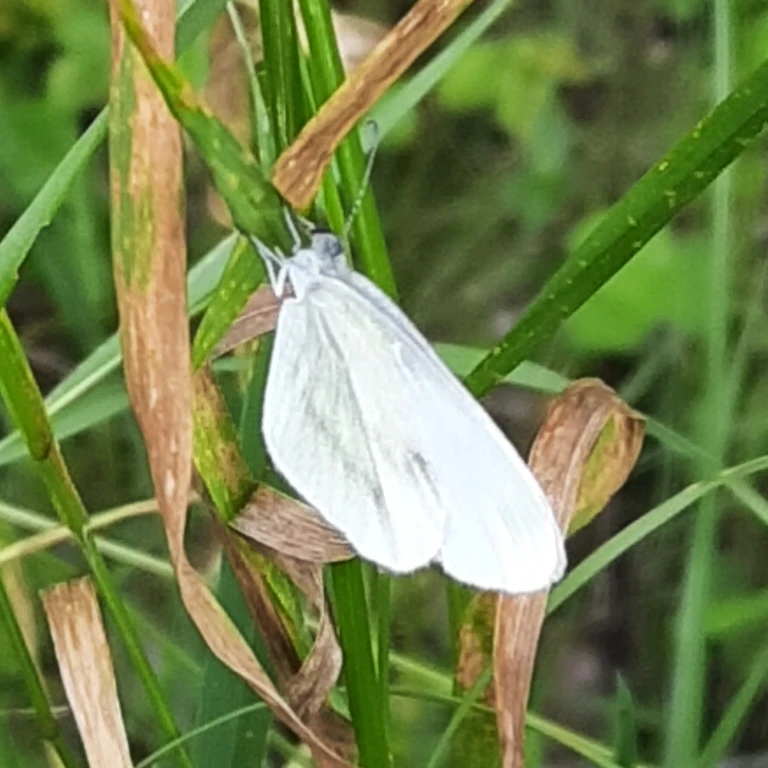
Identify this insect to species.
Leptidea sinapis/juvernica
